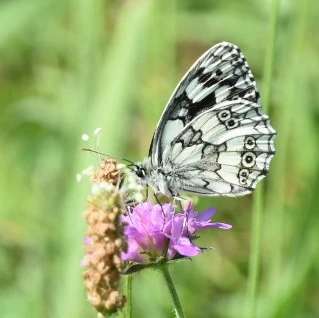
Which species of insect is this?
Melanargia galathea
